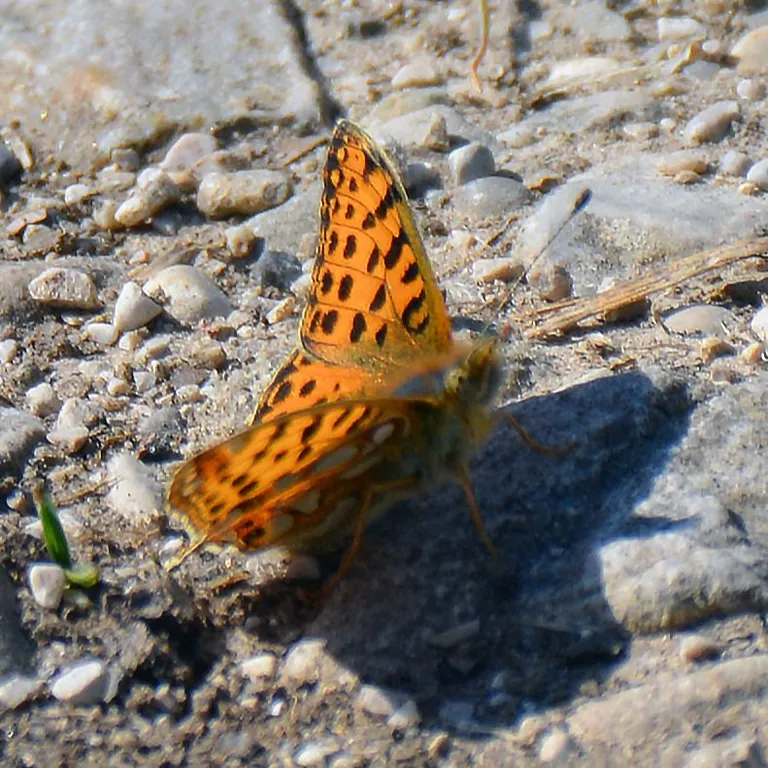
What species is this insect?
Issoria lathonia
